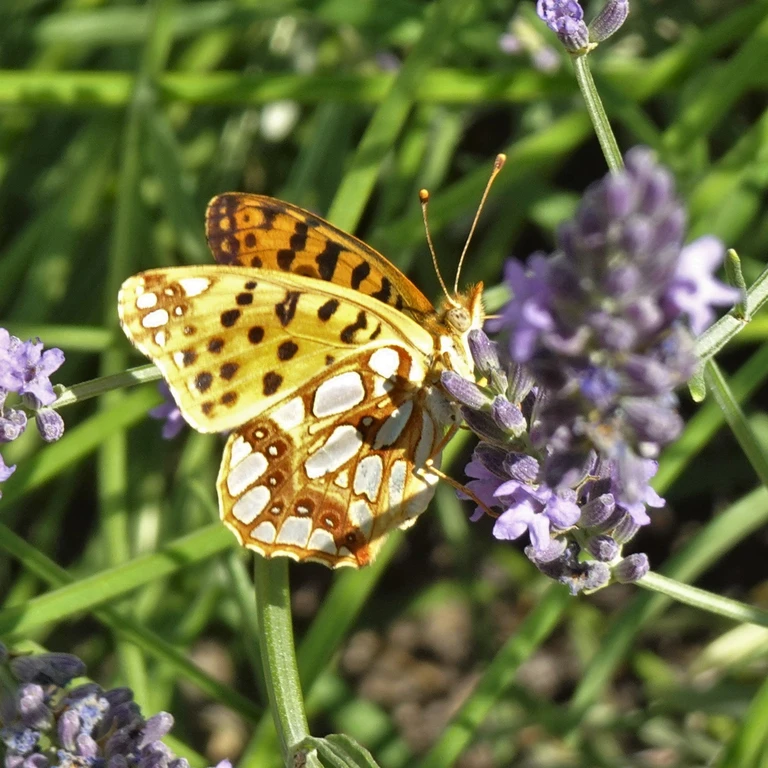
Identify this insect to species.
Issoria lathonia
